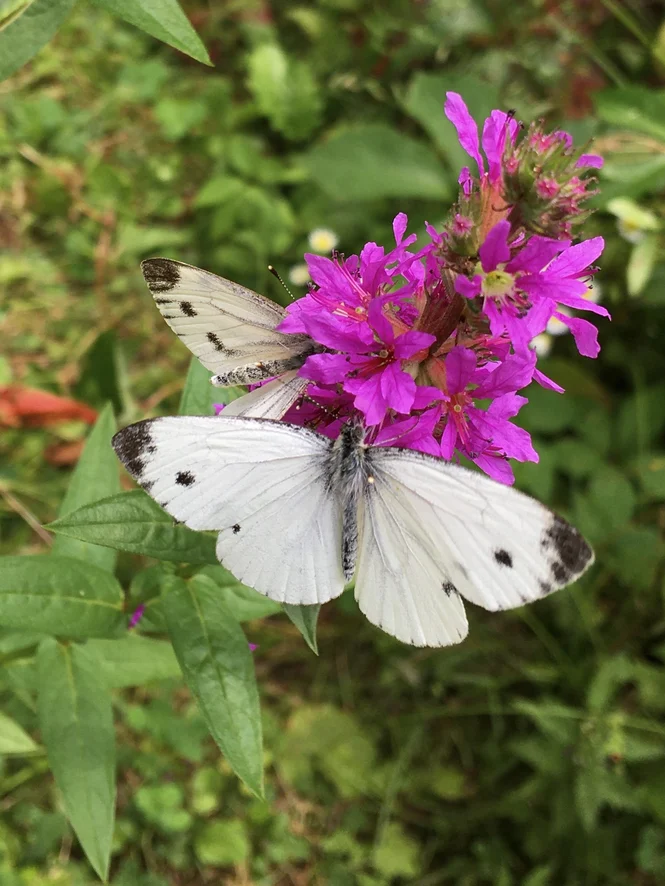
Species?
Pieris napi
